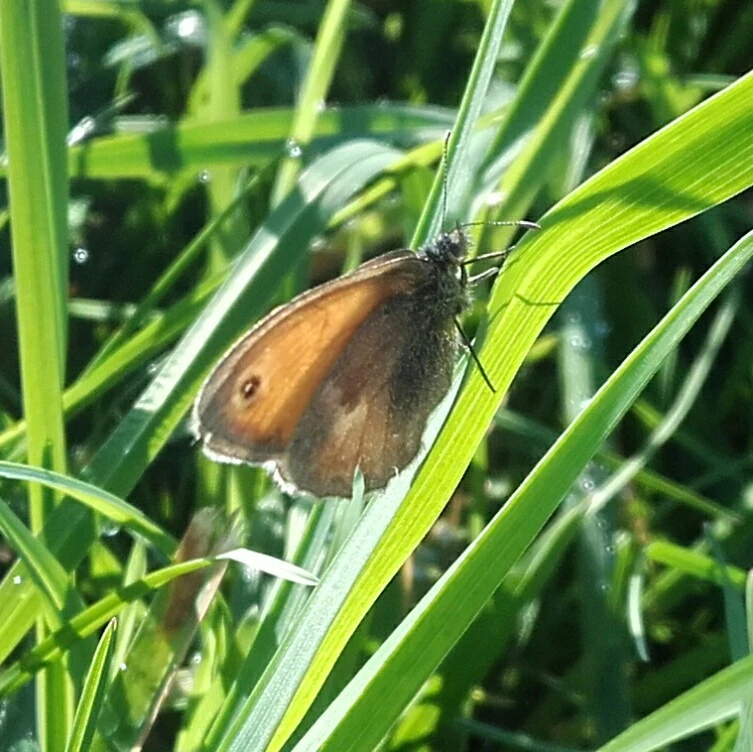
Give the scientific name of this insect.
Coenonympha pamphilus
